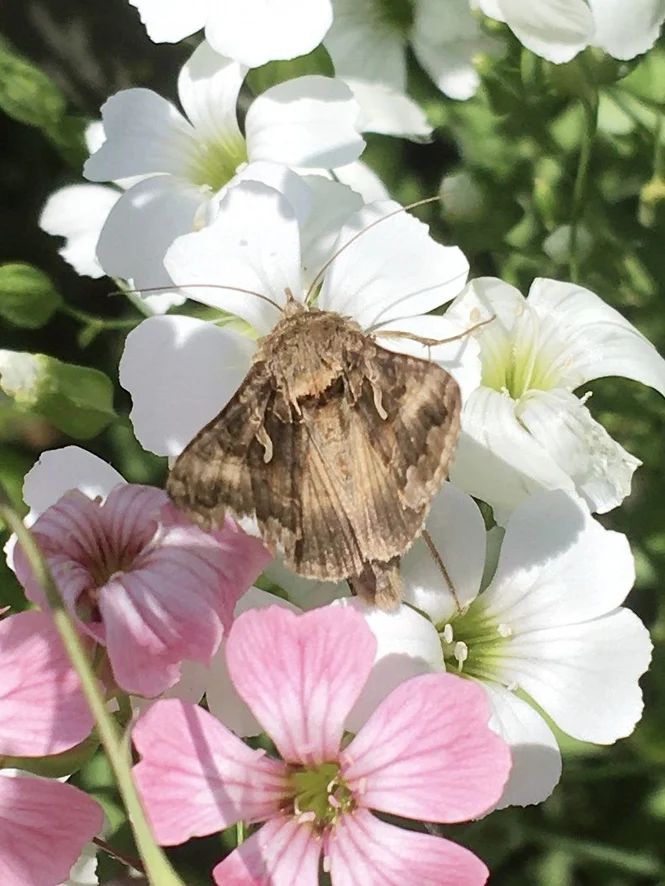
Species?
Autographa gamma
